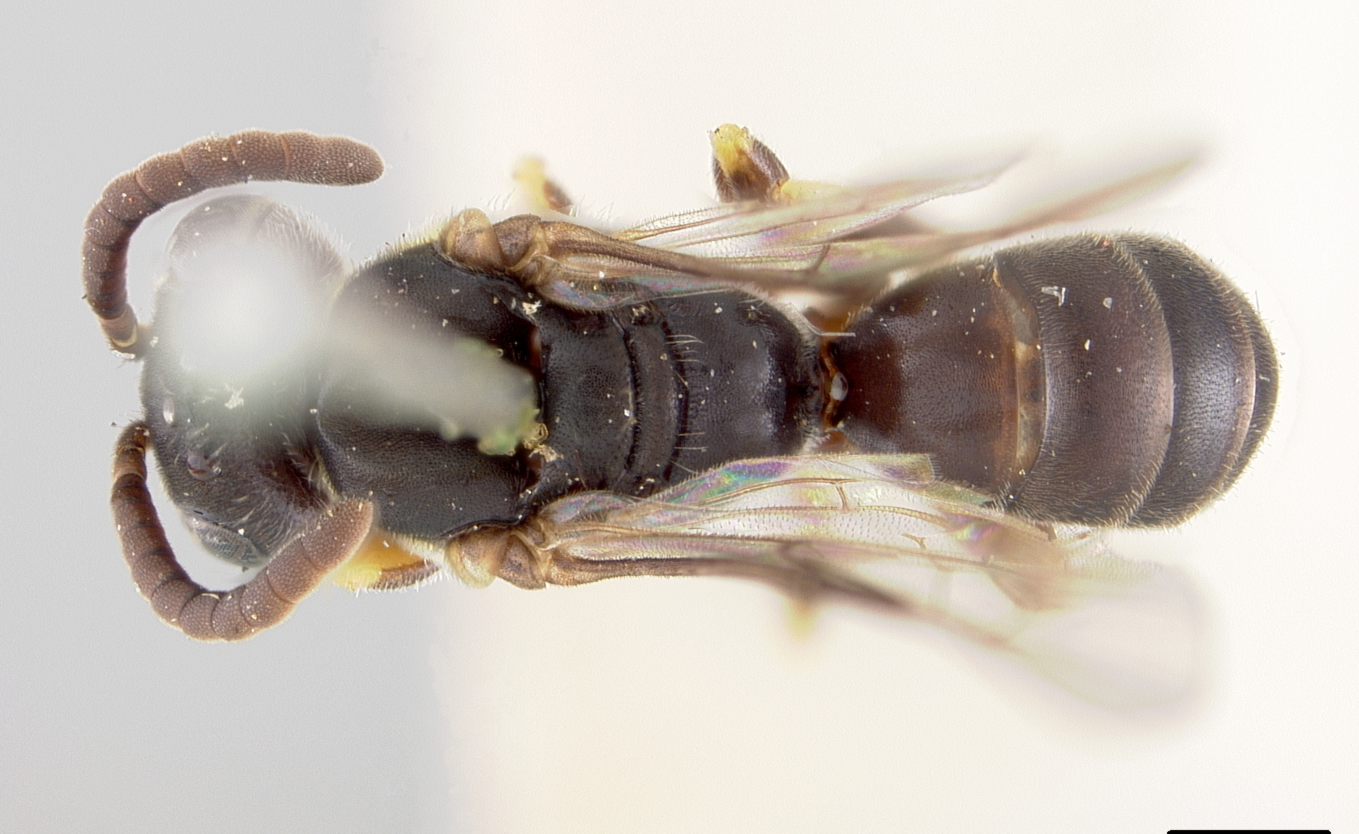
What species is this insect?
Prosopis brevior
